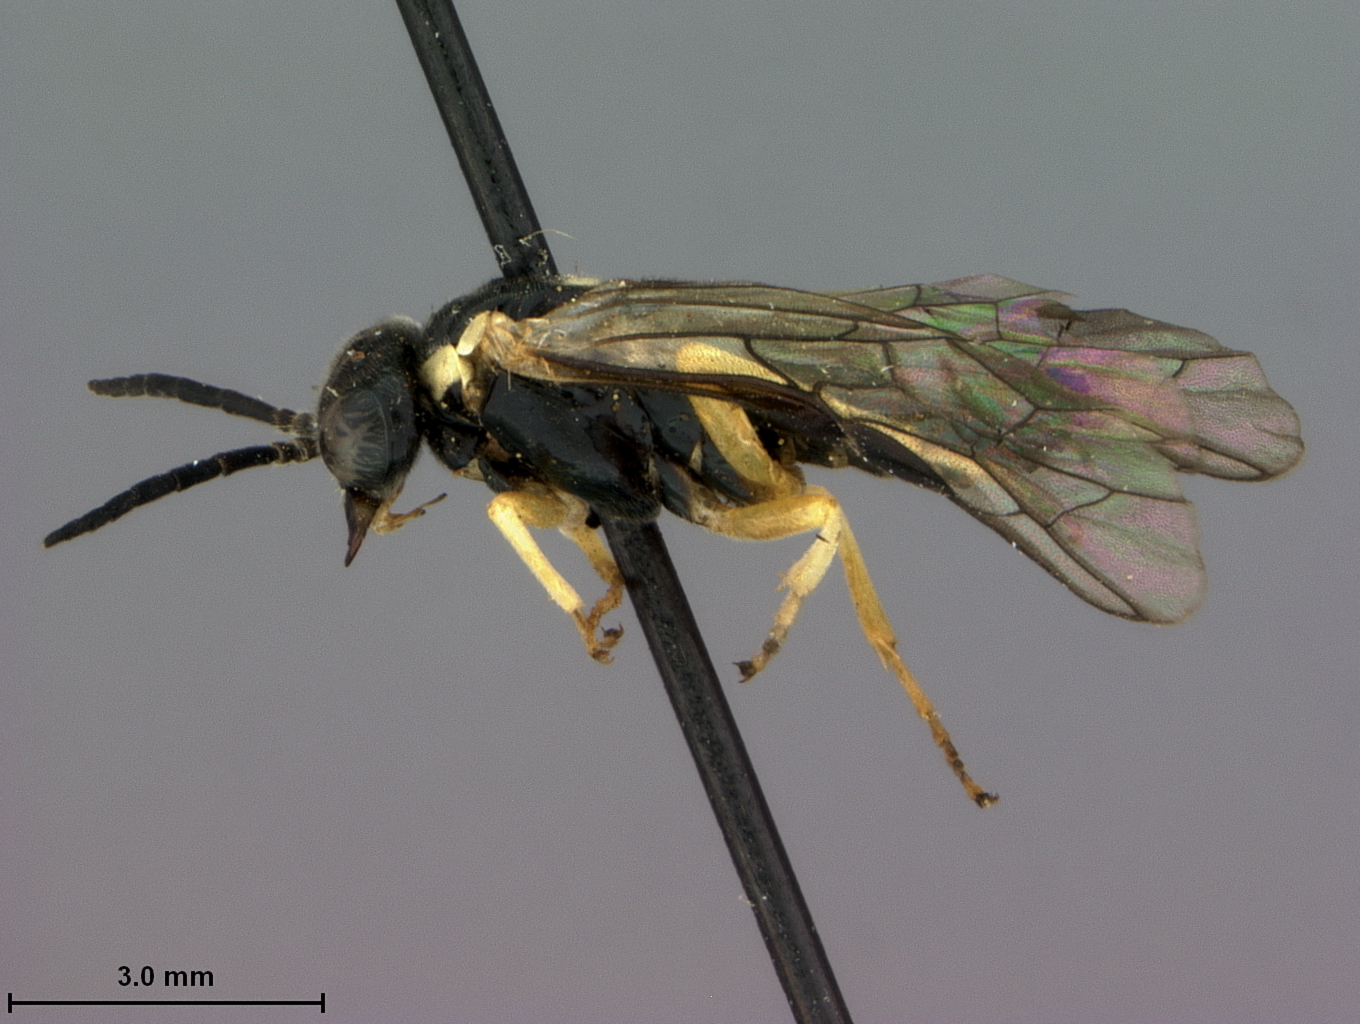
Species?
Aneugmenus scutellatus
